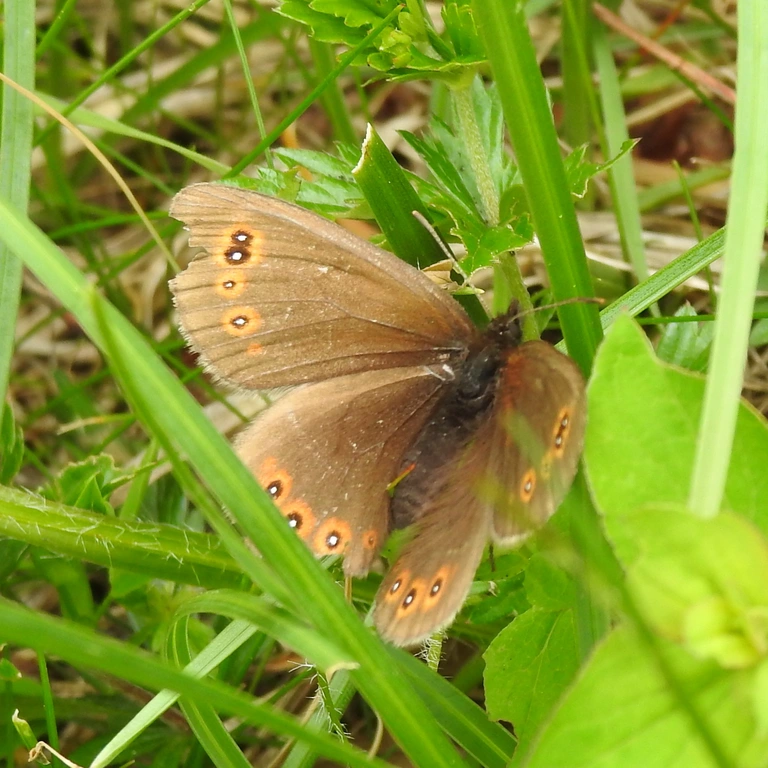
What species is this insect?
Erebia medusa
